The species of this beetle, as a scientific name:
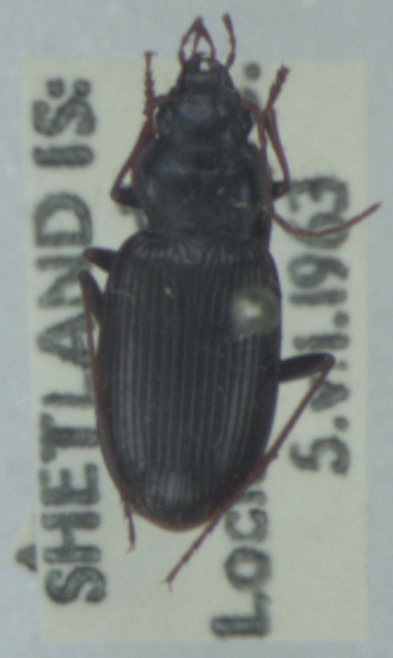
Nebria salina
